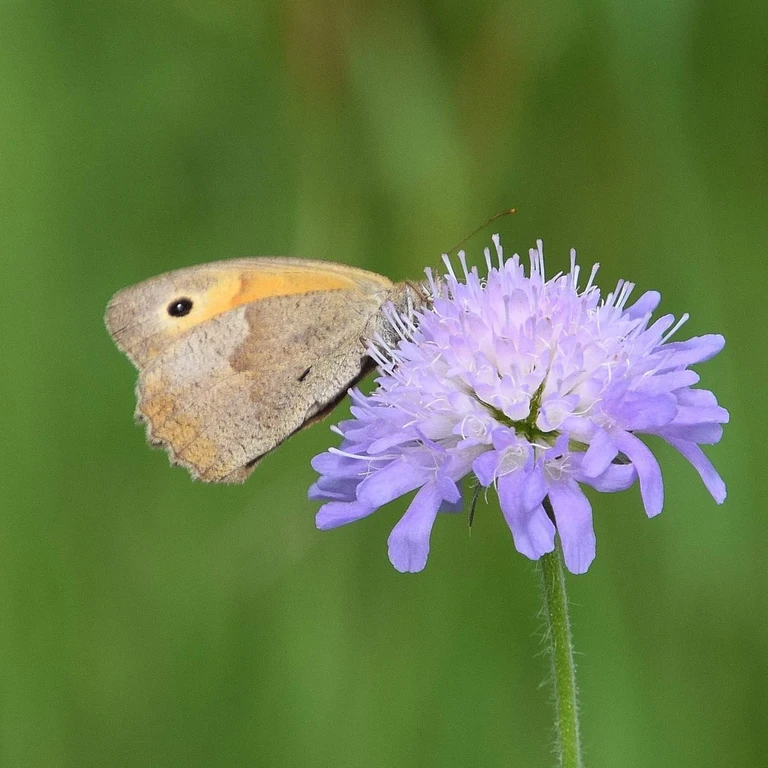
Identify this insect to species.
Maniola jurtina
